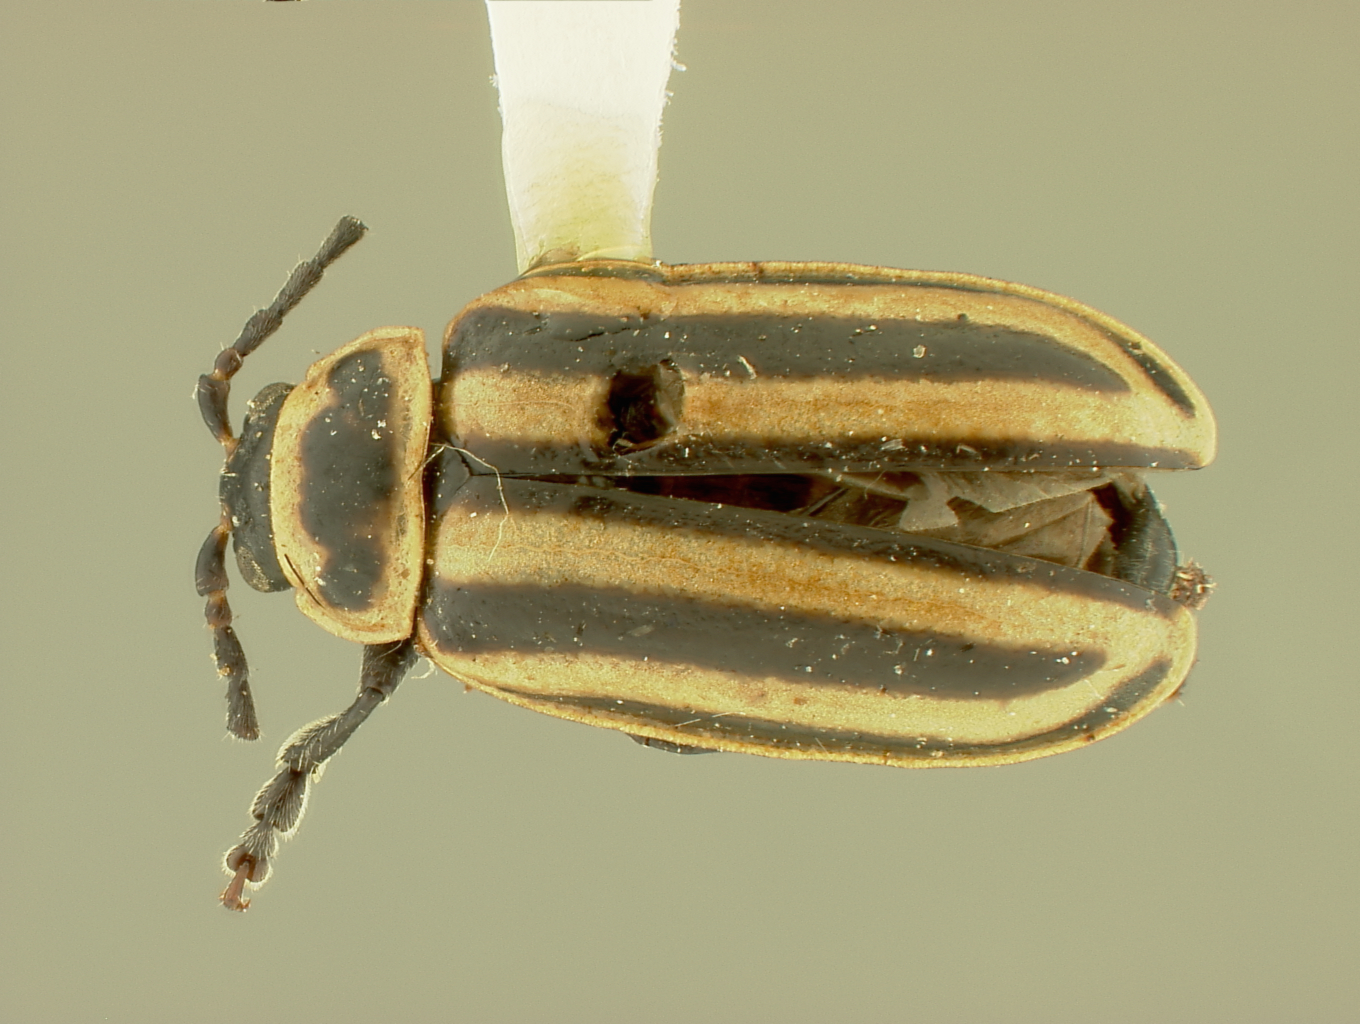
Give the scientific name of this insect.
Disonycha nigriventris
